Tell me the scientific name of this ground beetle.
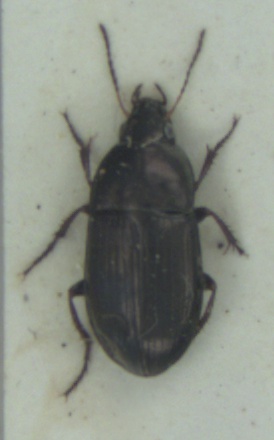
Amara aenea
